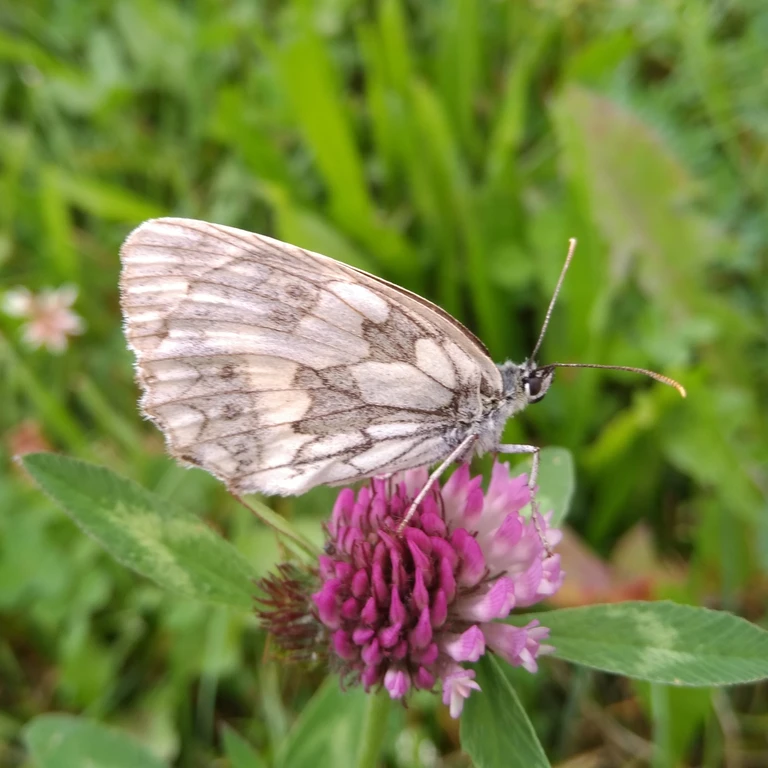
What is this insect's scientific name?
Melanargia galathea
